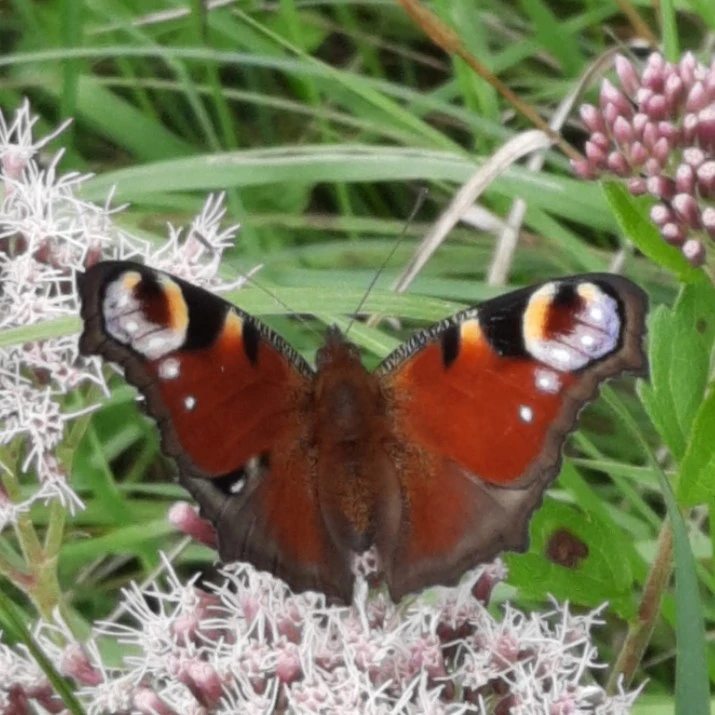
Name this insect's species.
Aglais io
